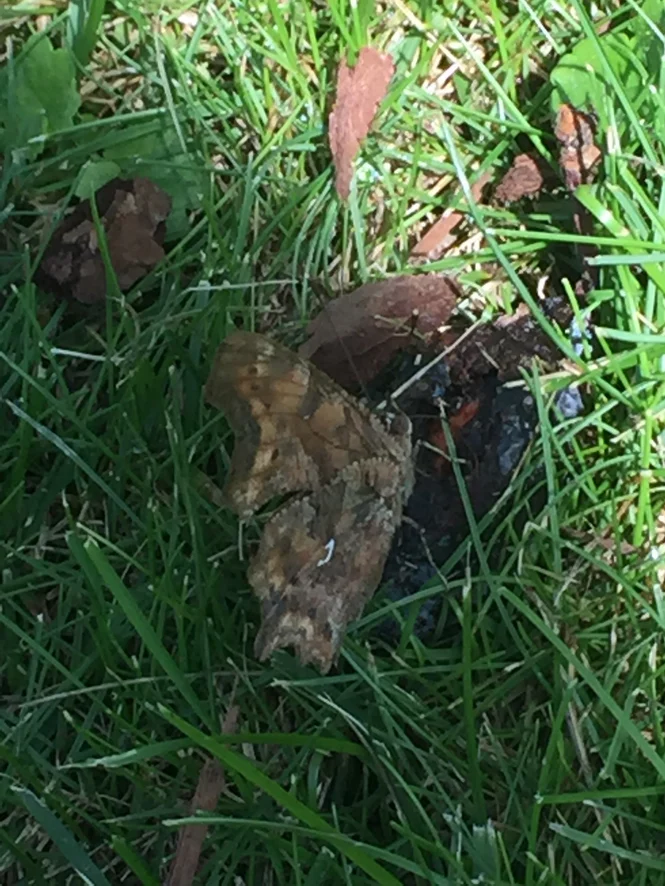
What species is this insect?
Polygonia c-album
